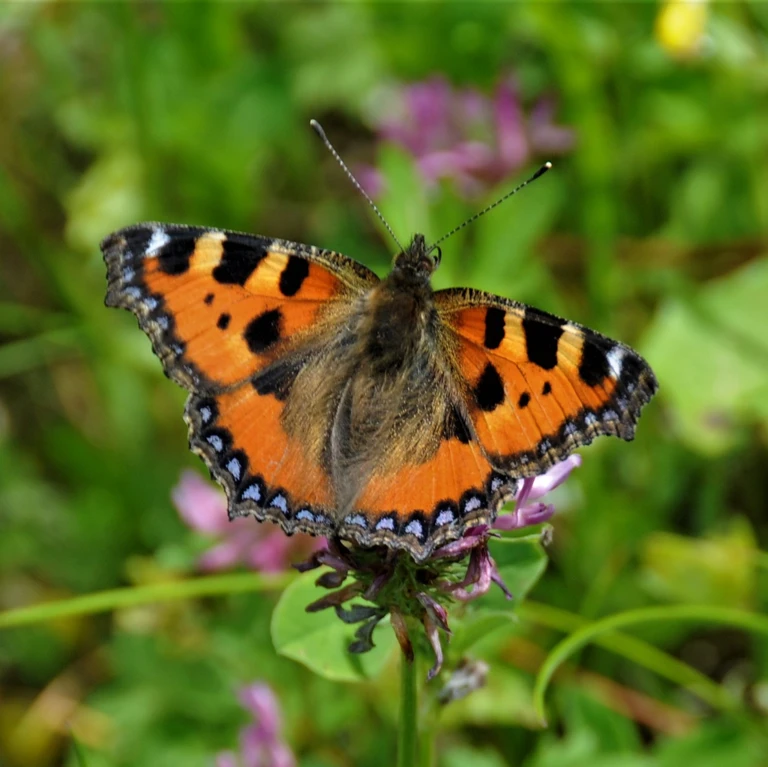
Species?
Aglais urticae
